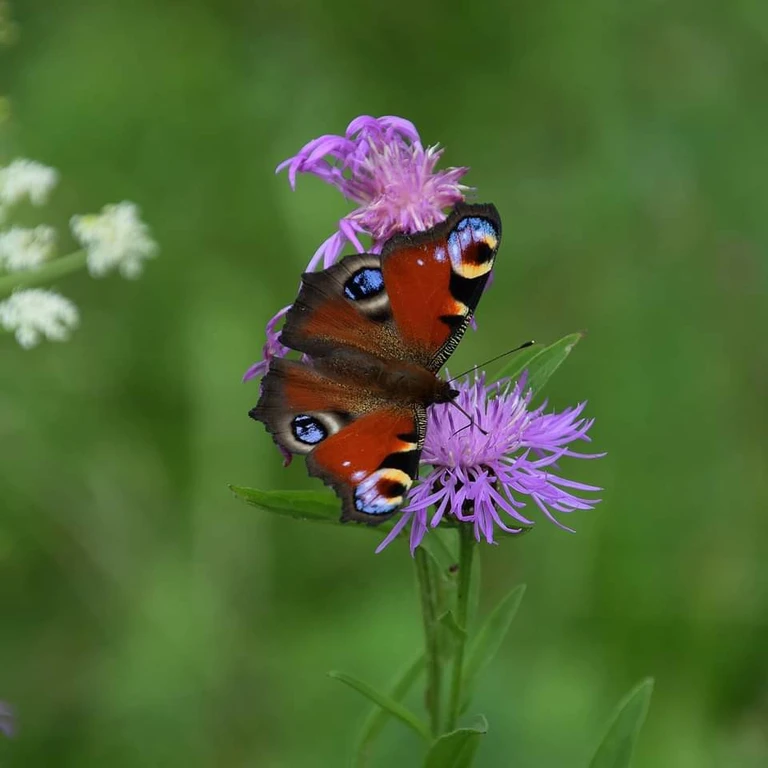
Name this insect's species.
Aglais io
